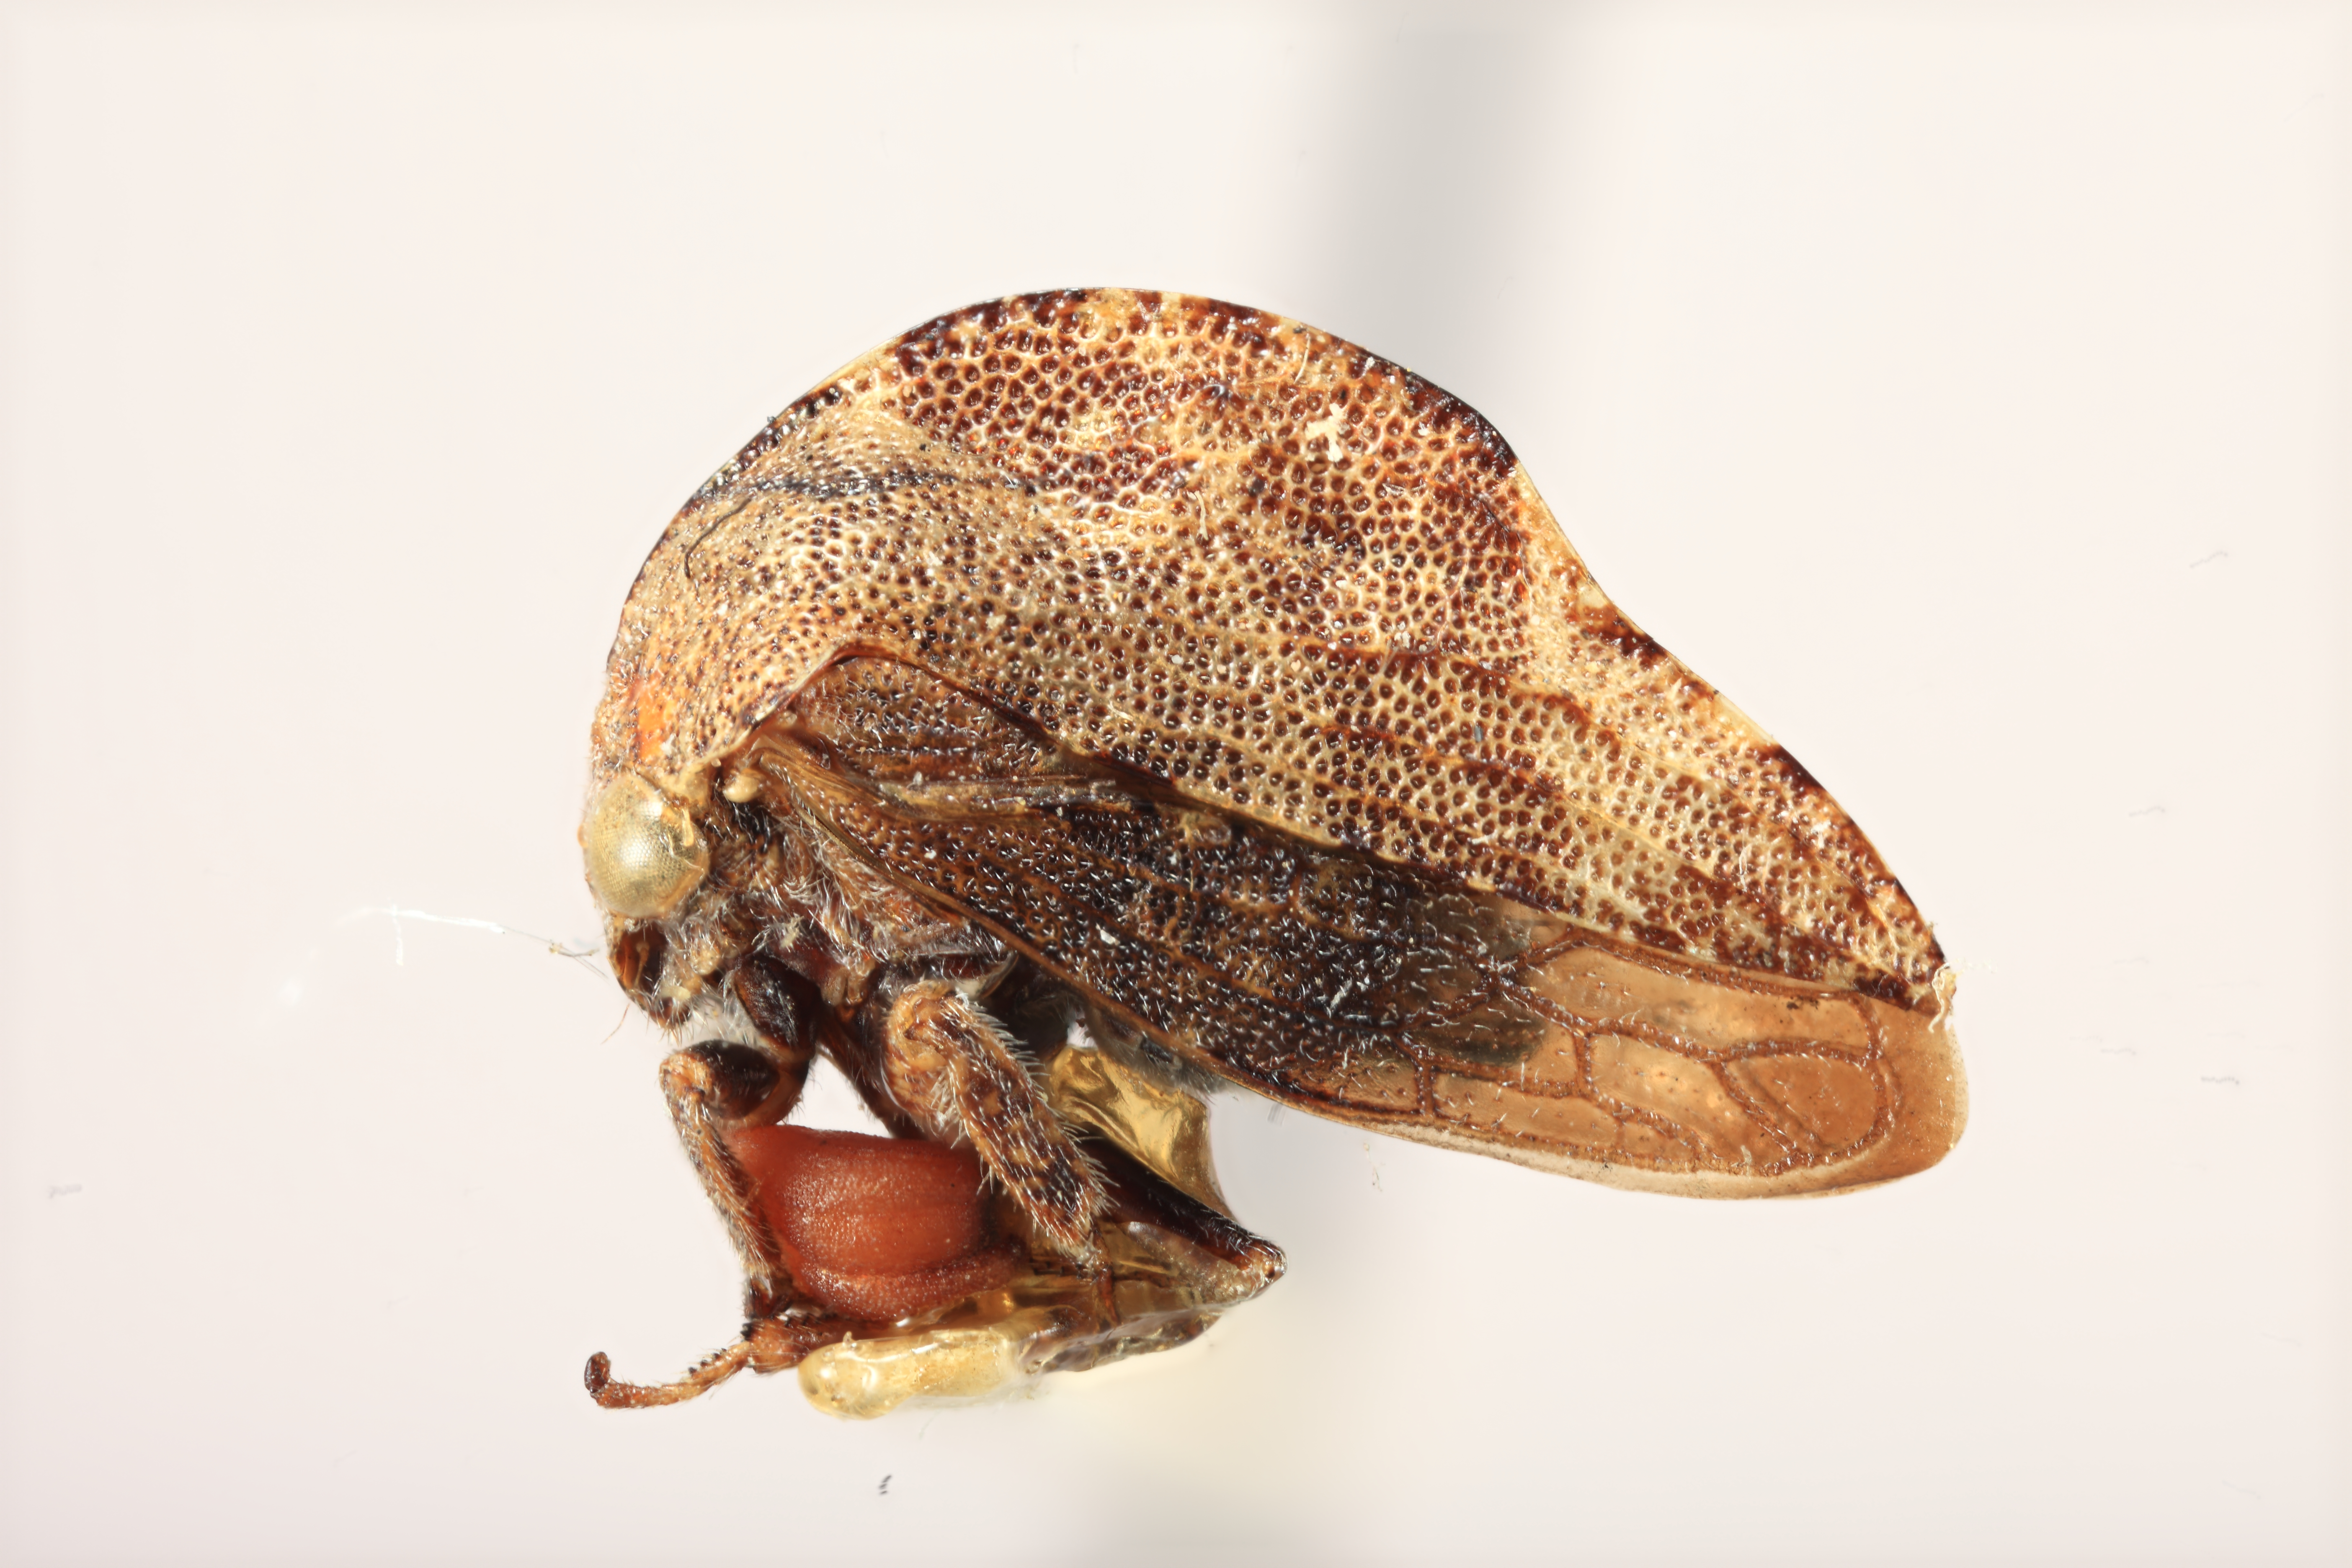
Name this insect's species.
Telamona brevis
